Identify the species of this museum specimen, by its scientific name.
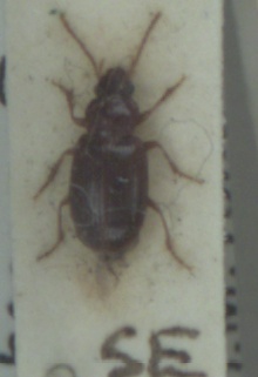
Bradycellus verbasci
